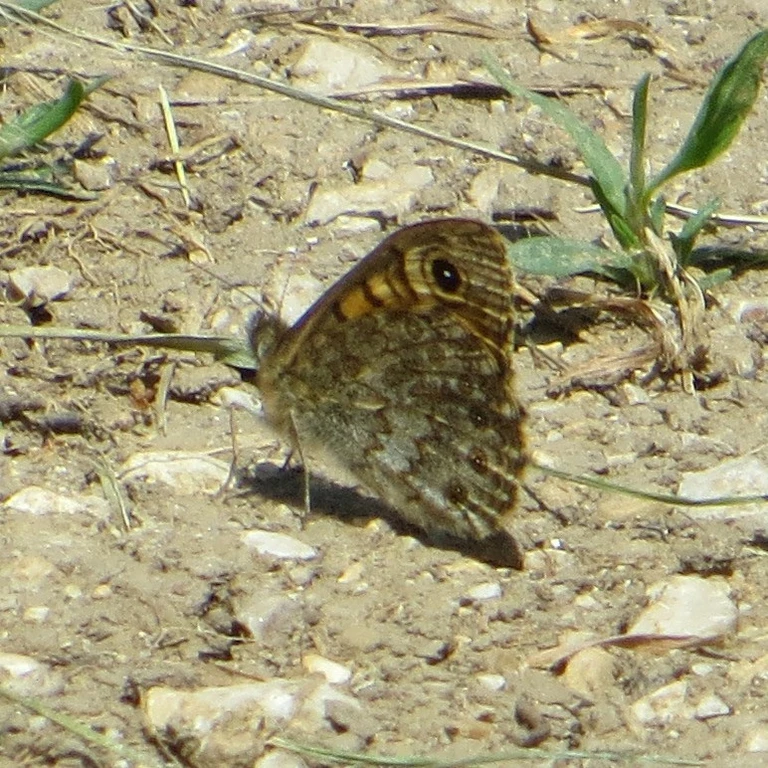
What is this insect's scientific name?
Lasiommata megera (also Pararge megera)
